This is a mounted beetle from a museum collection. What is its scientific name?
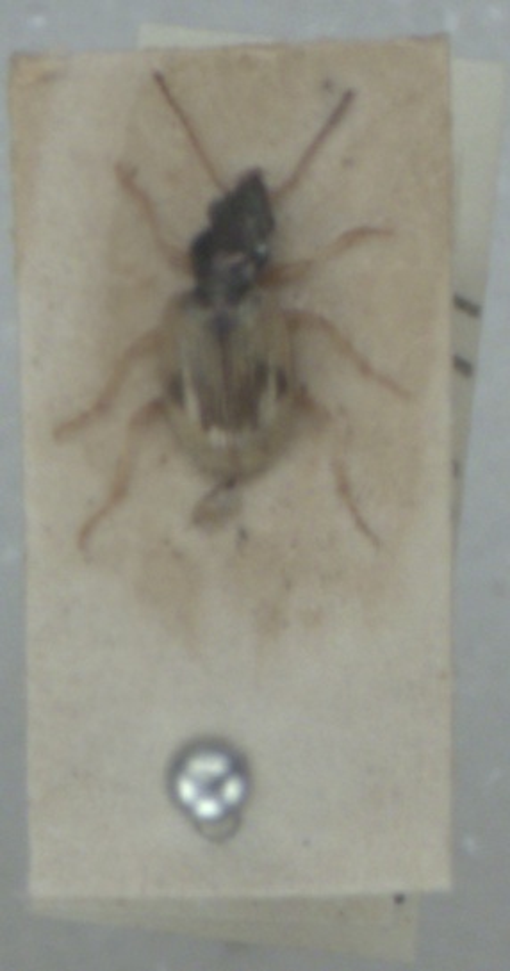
Bembidion pallidipenne
